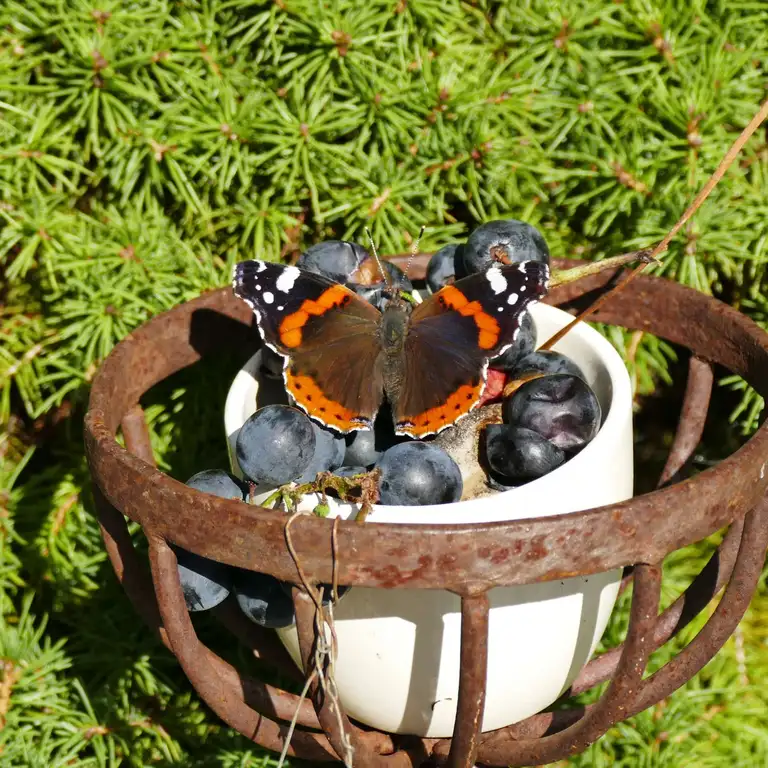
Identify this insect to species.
Vanessa atalanta
